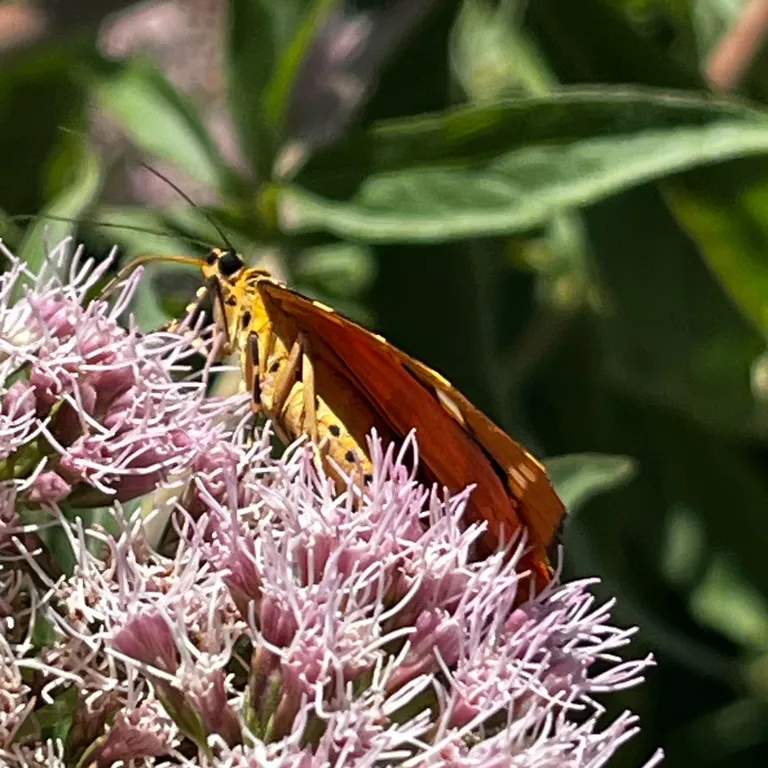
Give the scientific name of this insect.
Euplagia quadripunctaria
